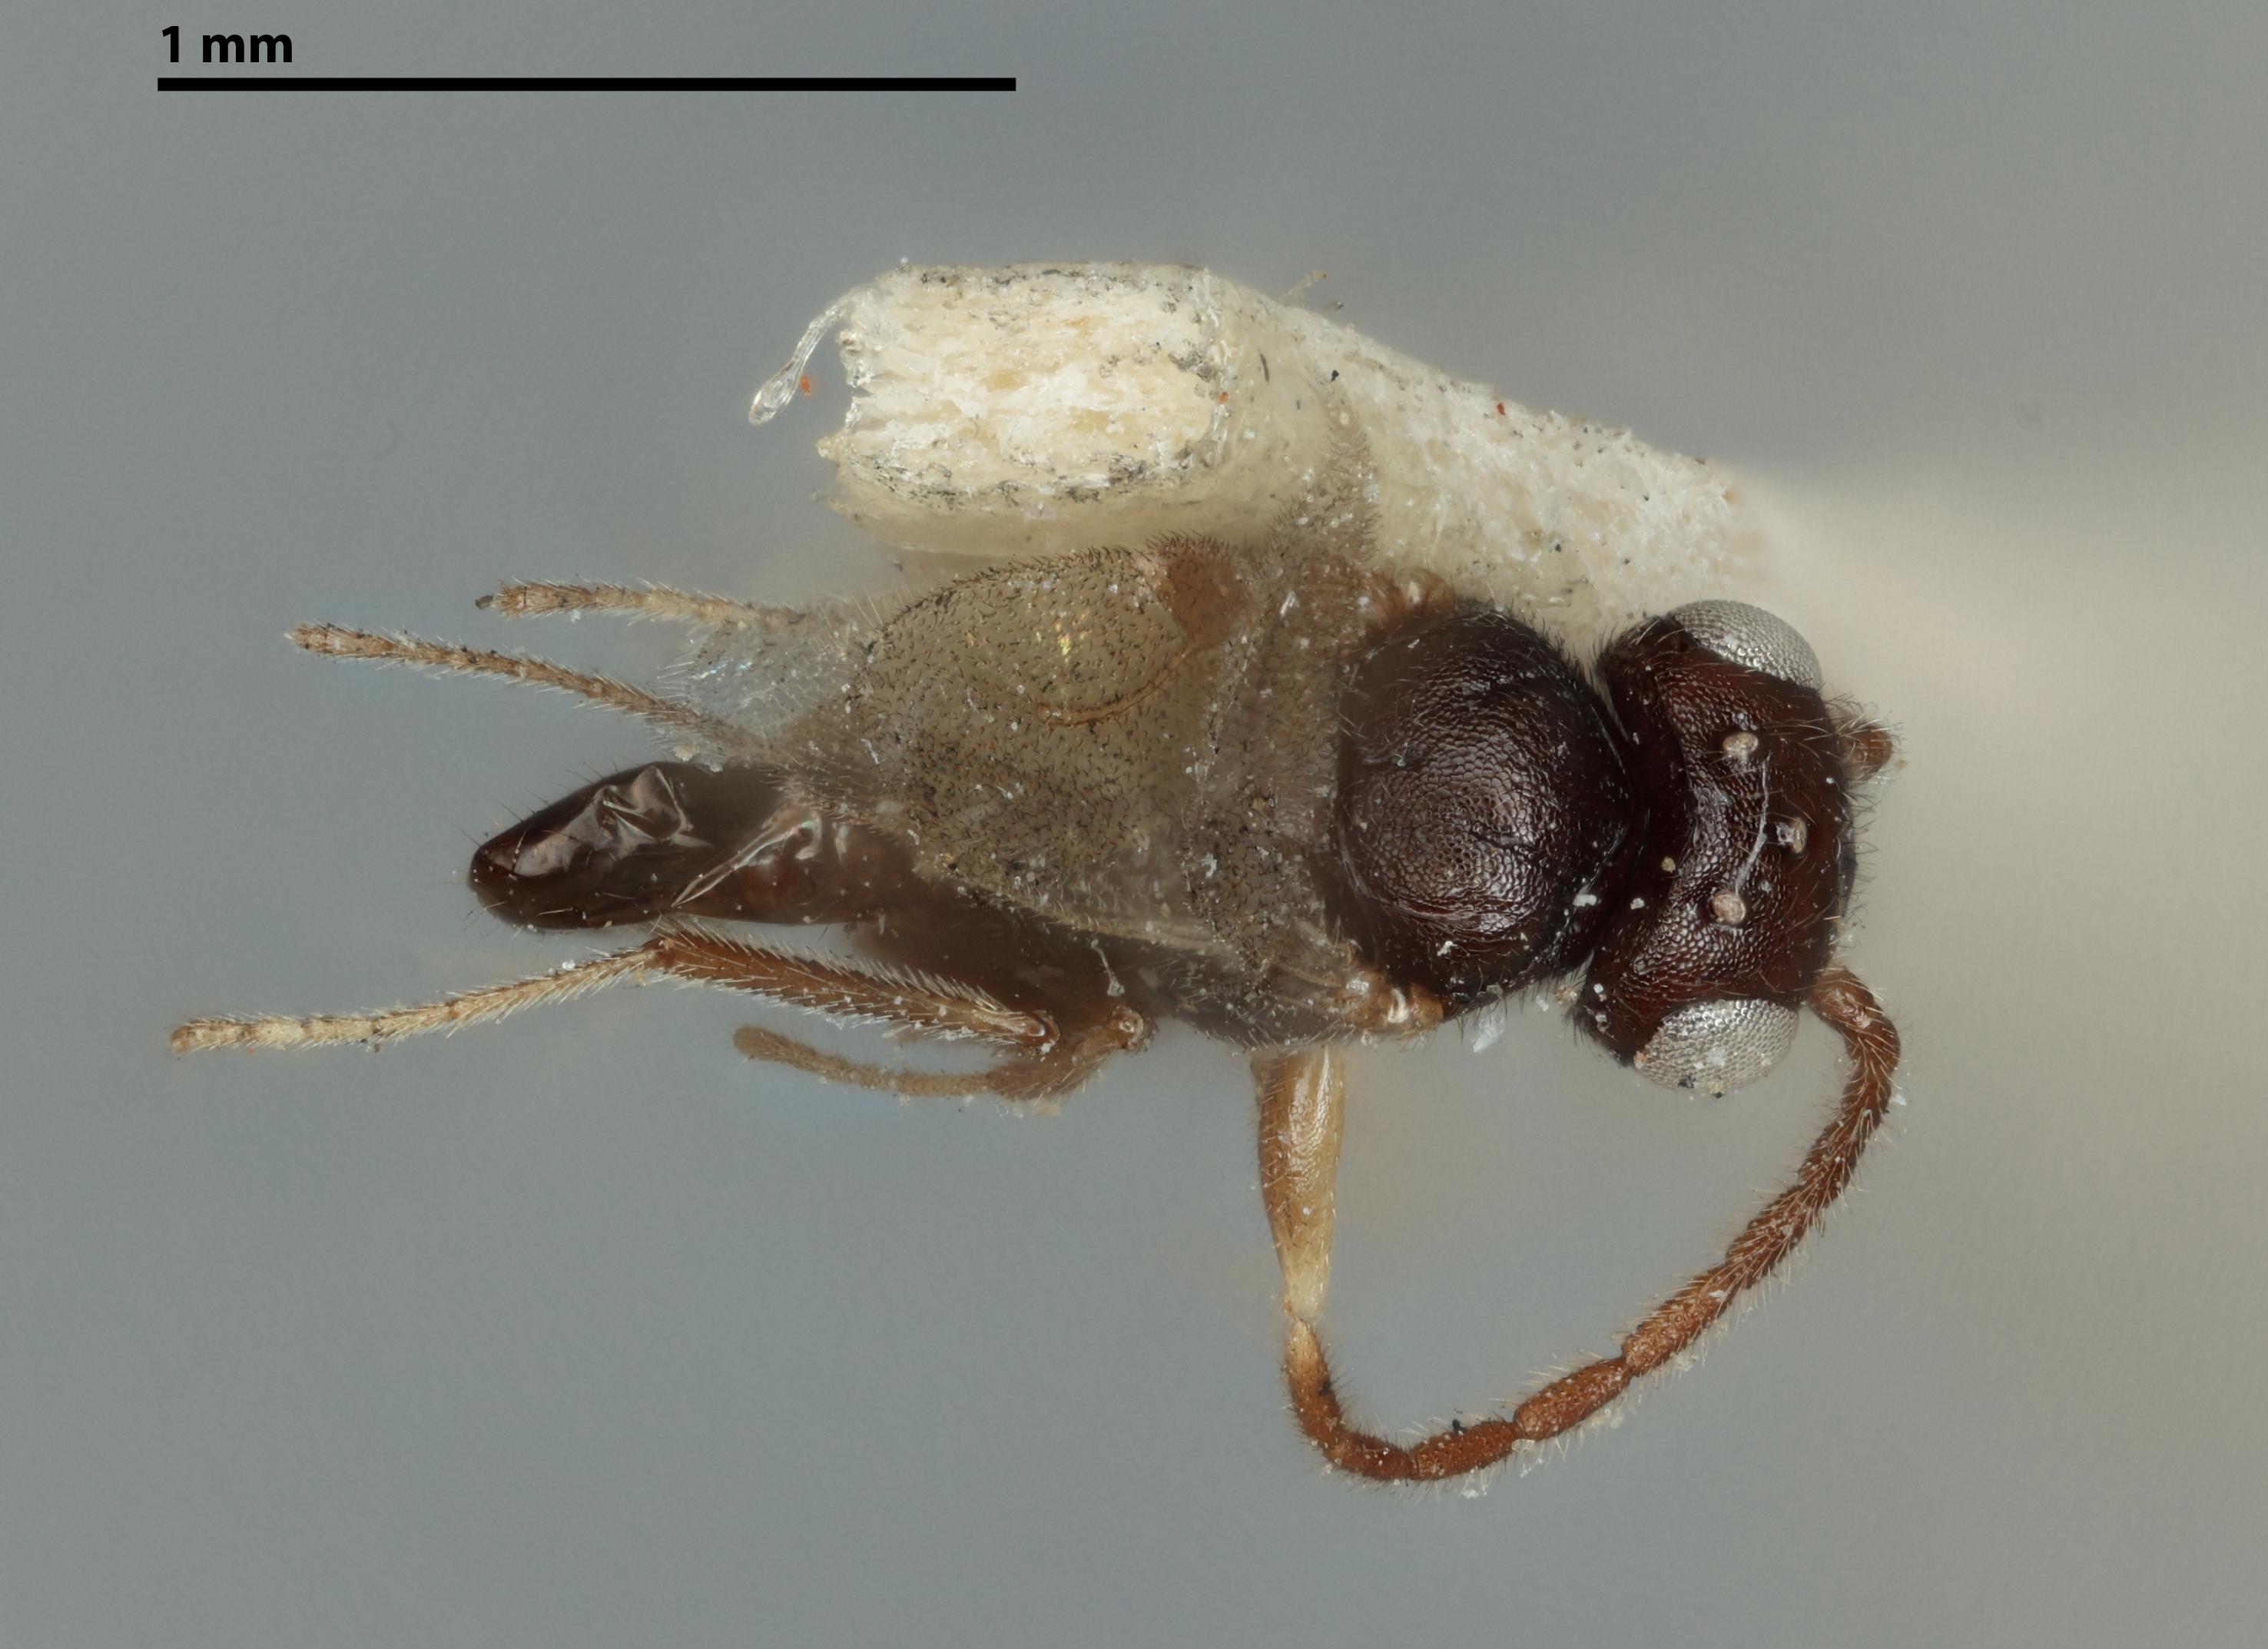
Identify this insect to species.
Aphelopus dikraneuri
